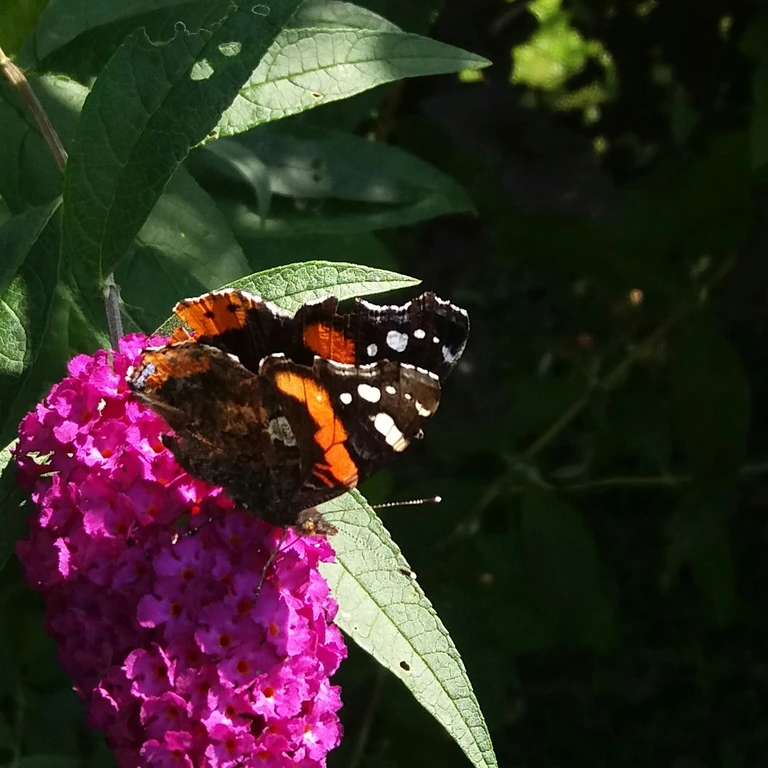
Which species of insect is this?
Vanessa atalanta
